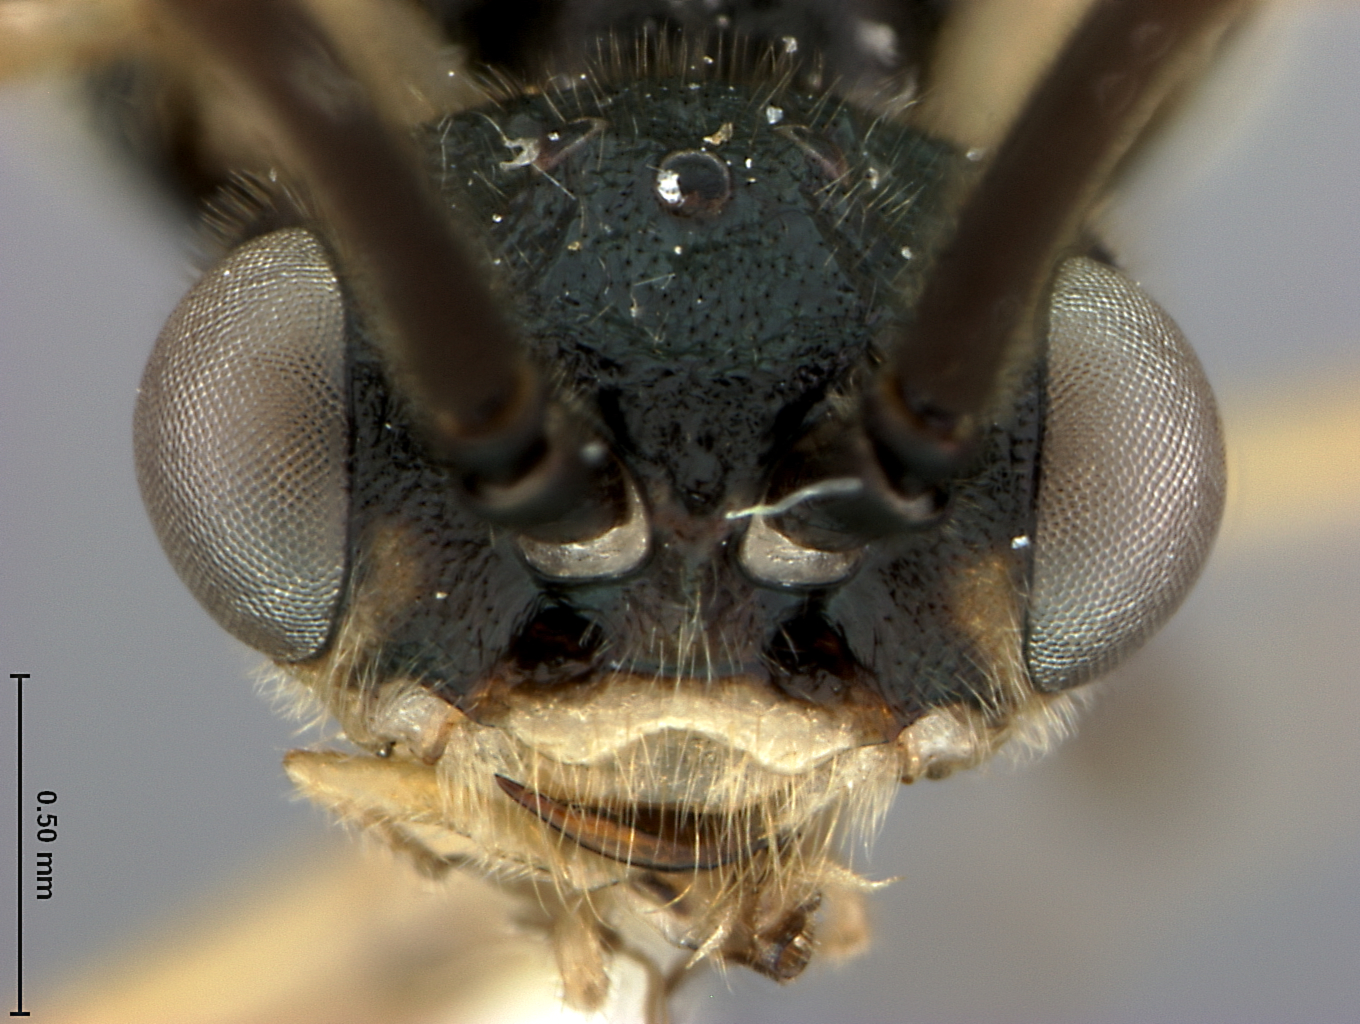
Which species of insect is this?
Pachynematus hayachinensis
